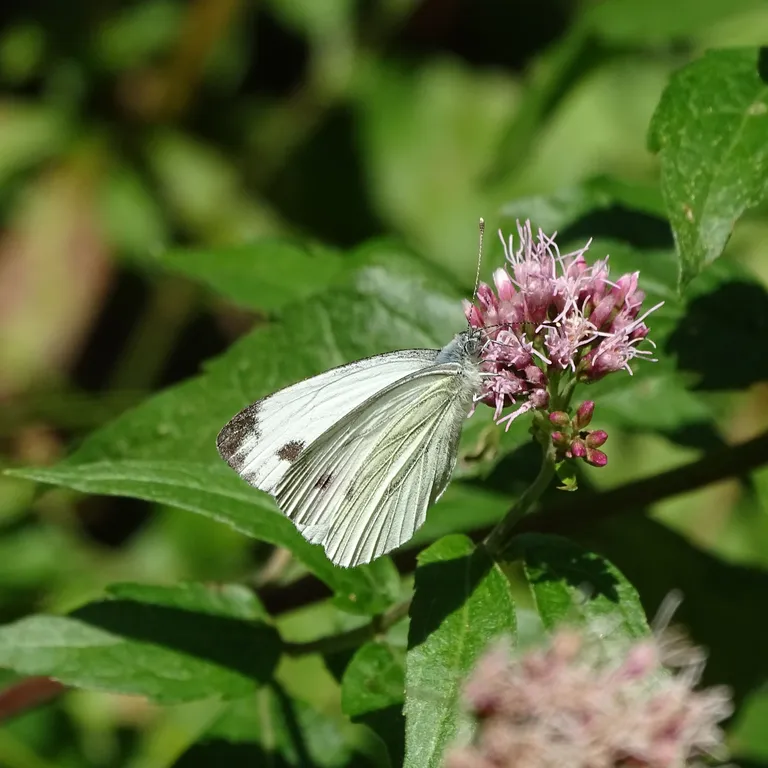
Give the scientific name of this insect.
Pieris napi
